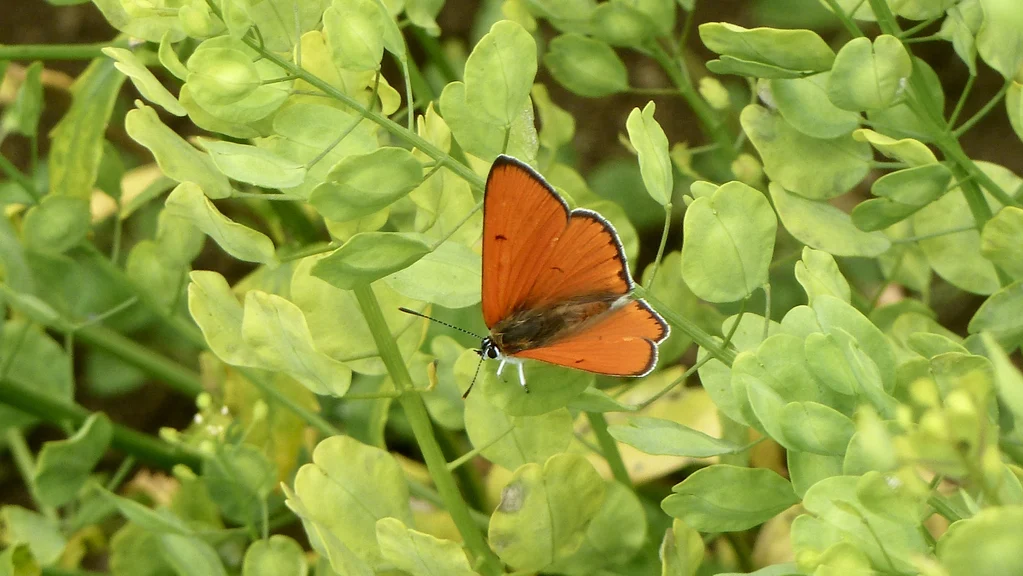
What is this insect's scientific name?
Lycaena dispar
